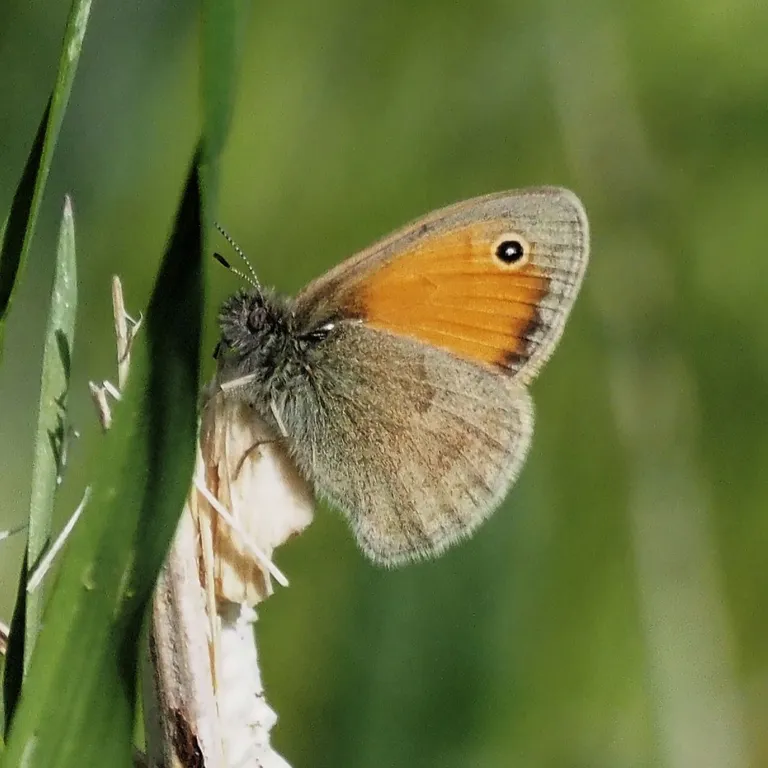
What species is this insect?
Coenonympha pamphilus
